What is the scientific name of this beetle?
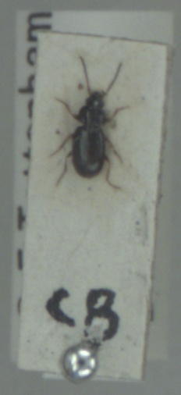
Bembidion obtusum
